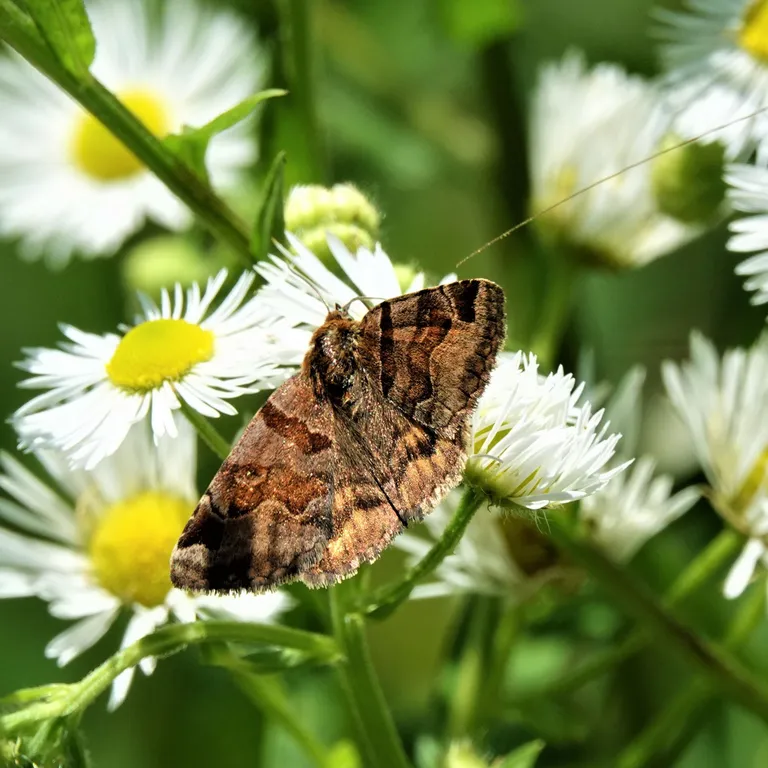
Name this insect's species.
Euclidia glyphica
